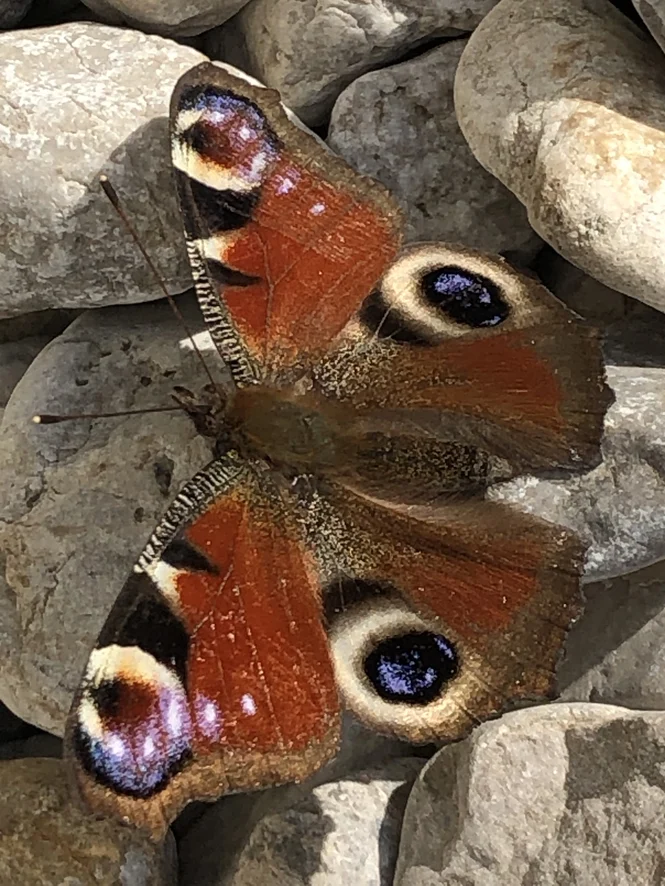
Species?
Aglais io
